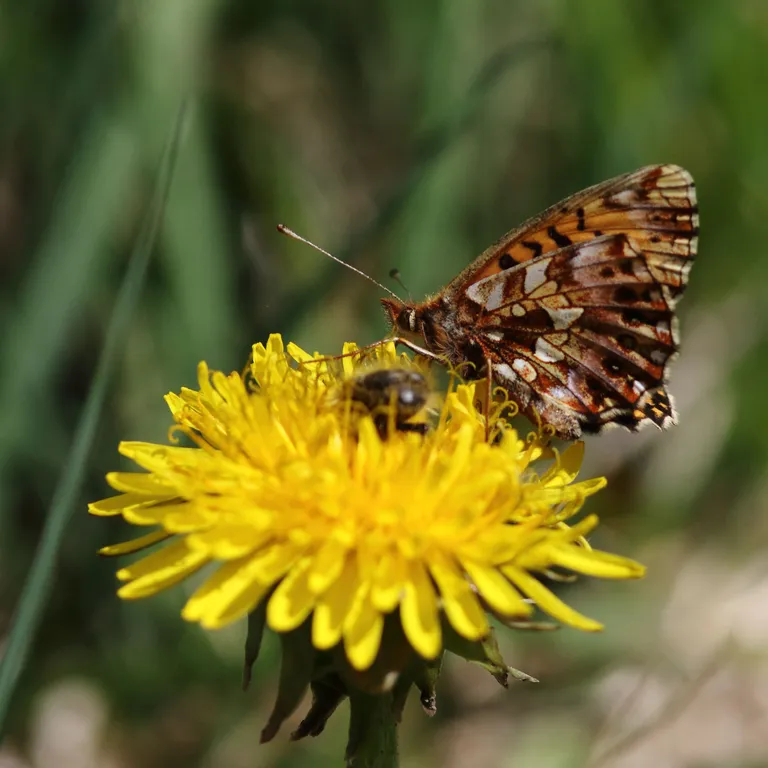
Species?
Boloria dia
